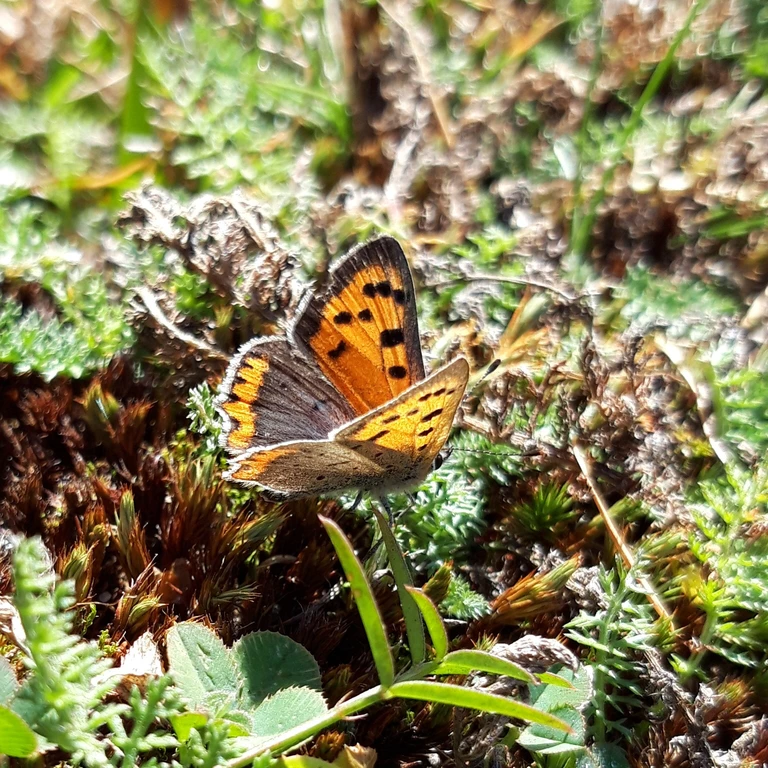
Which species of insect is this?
Lycaena phlaeas
